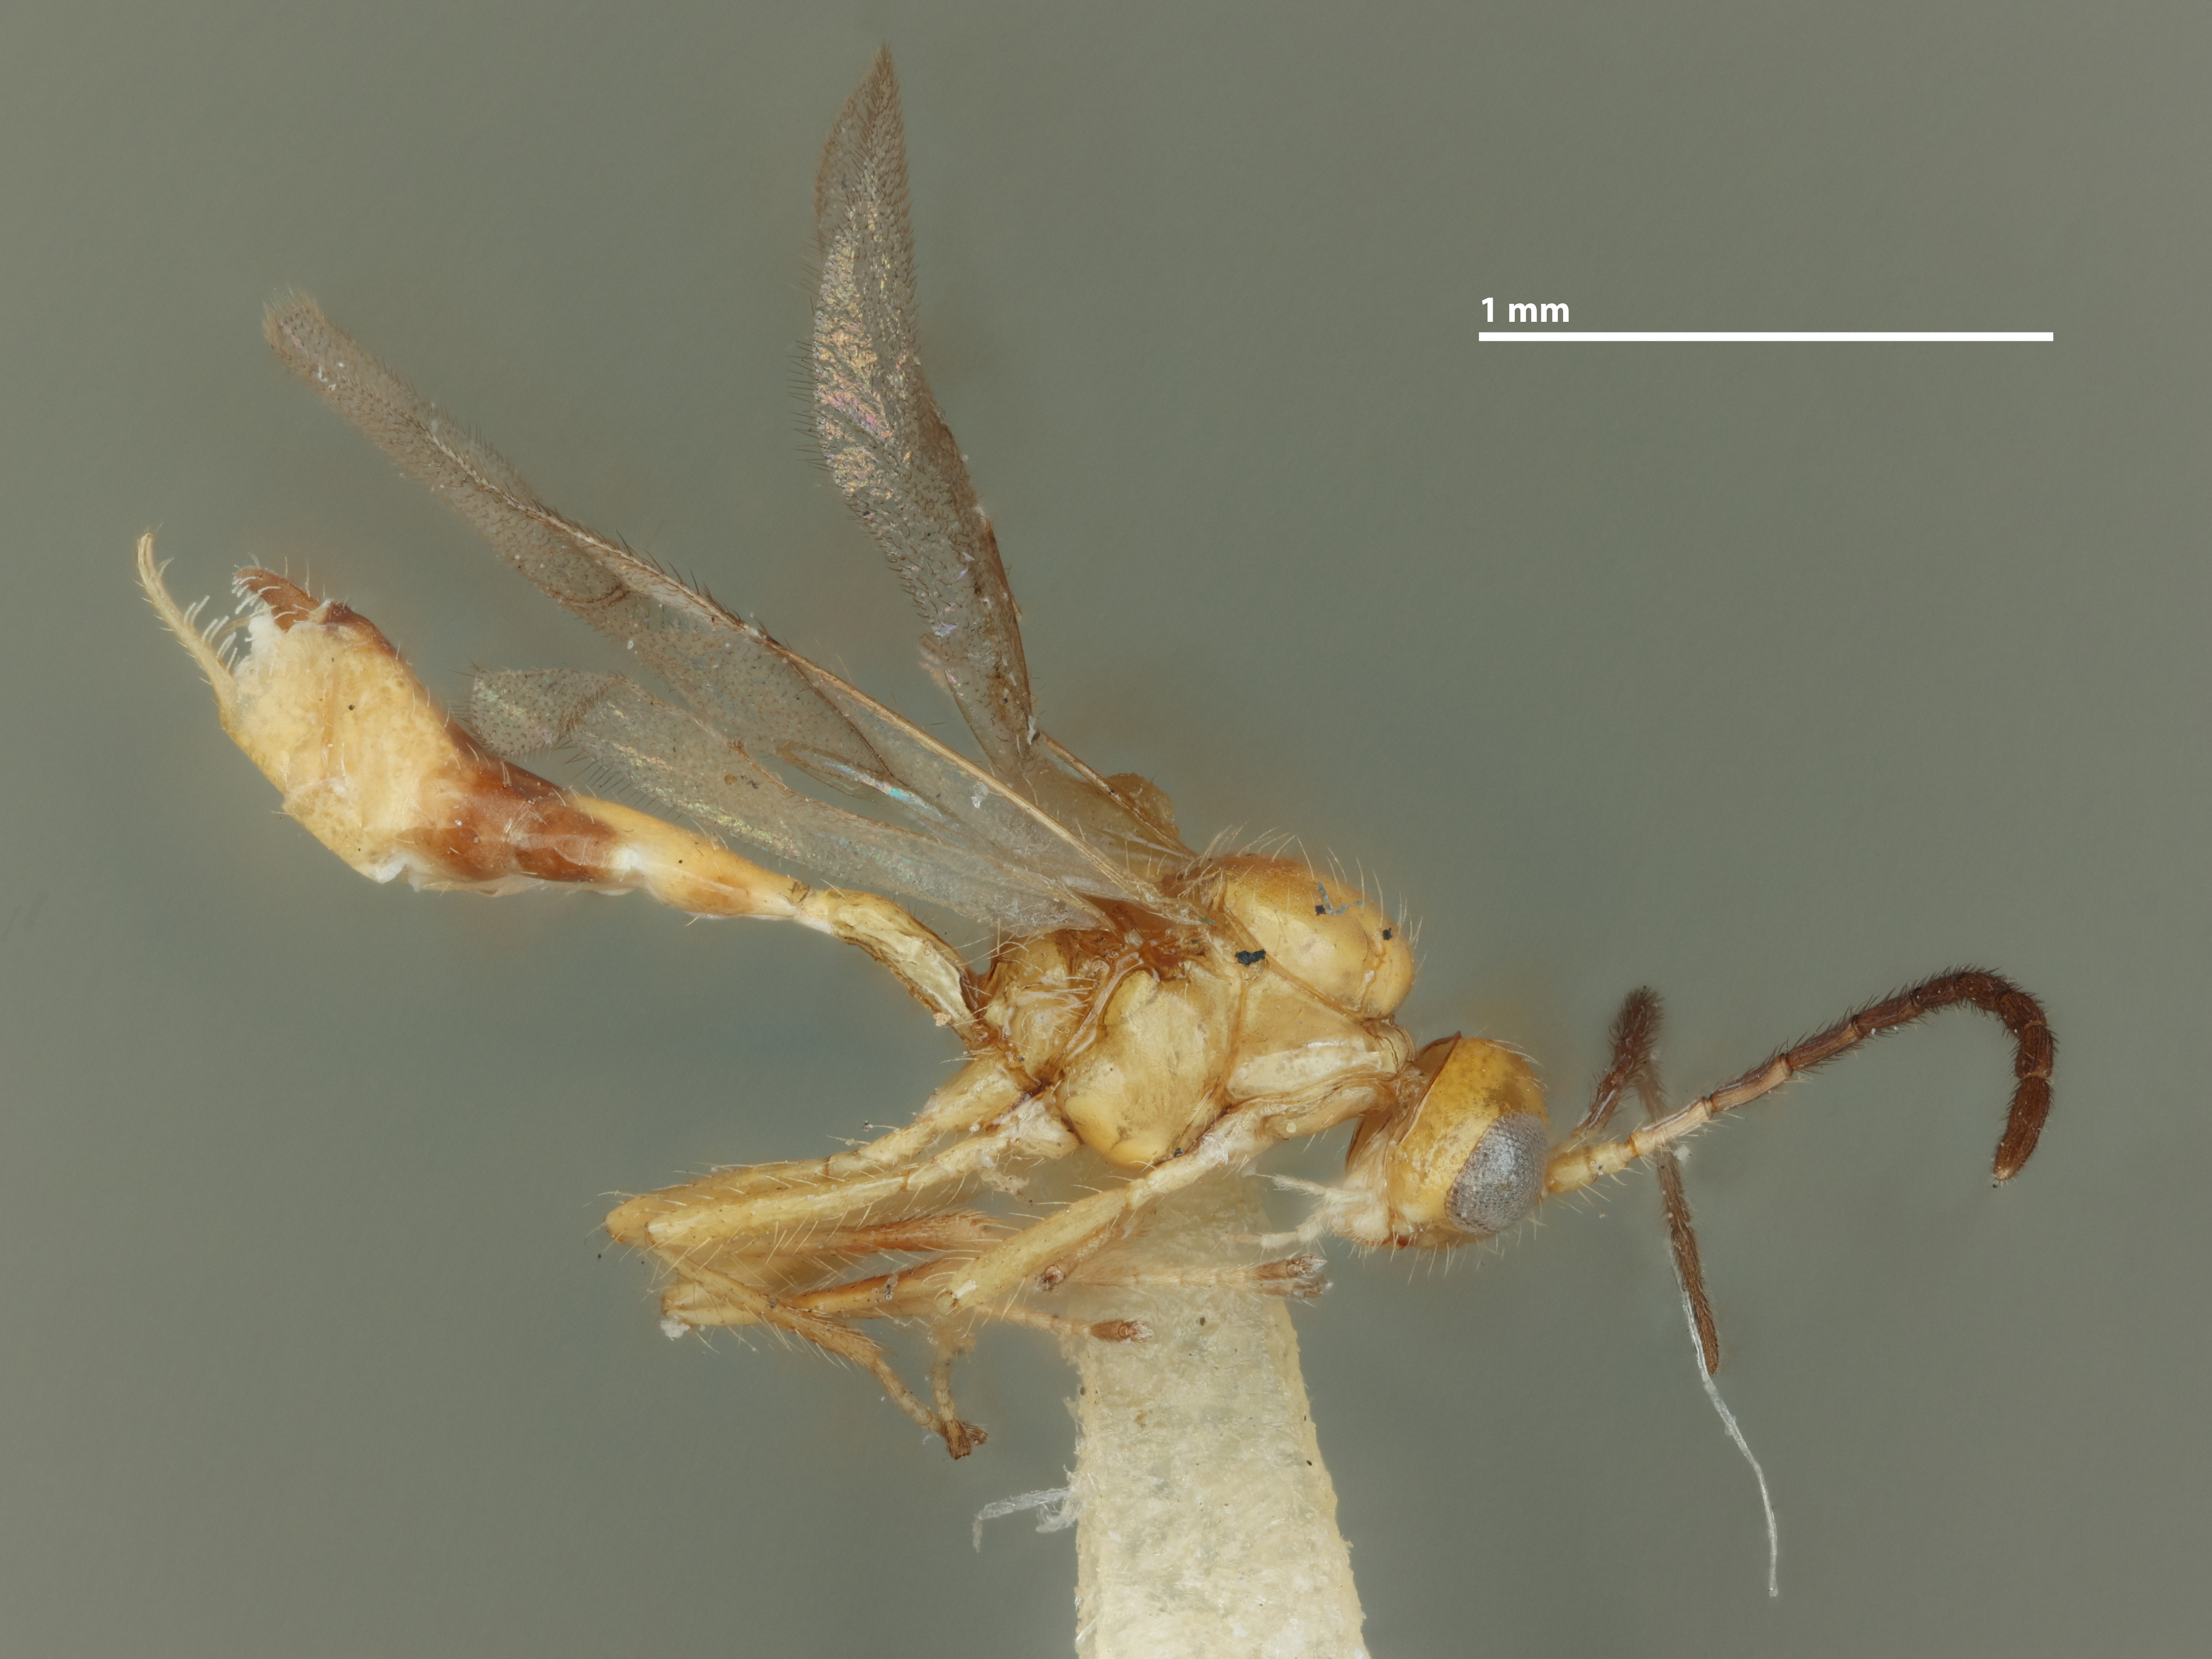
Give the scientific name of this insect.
Trioxys struma
